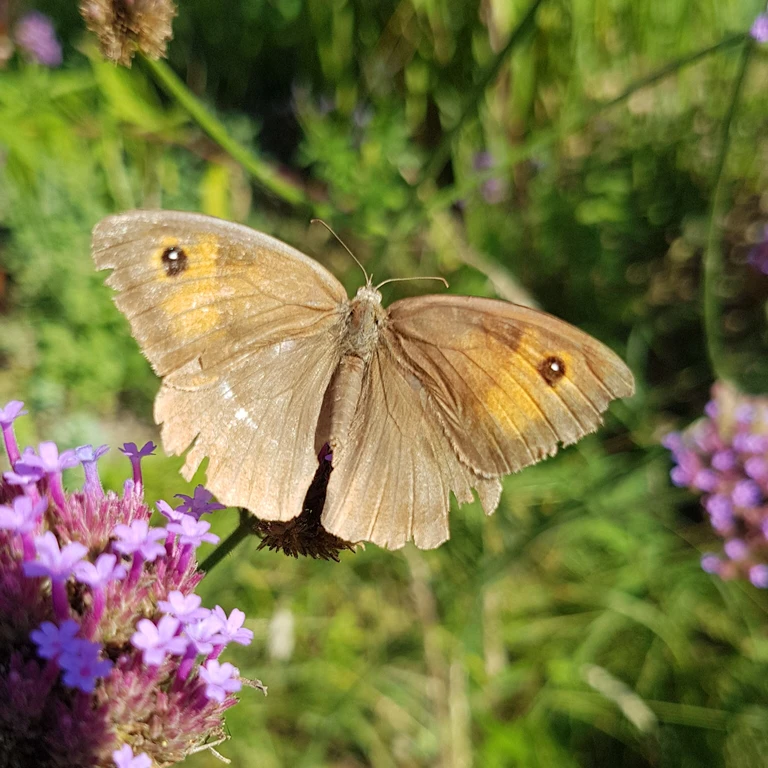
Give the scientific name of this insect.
Maniola jurtina
